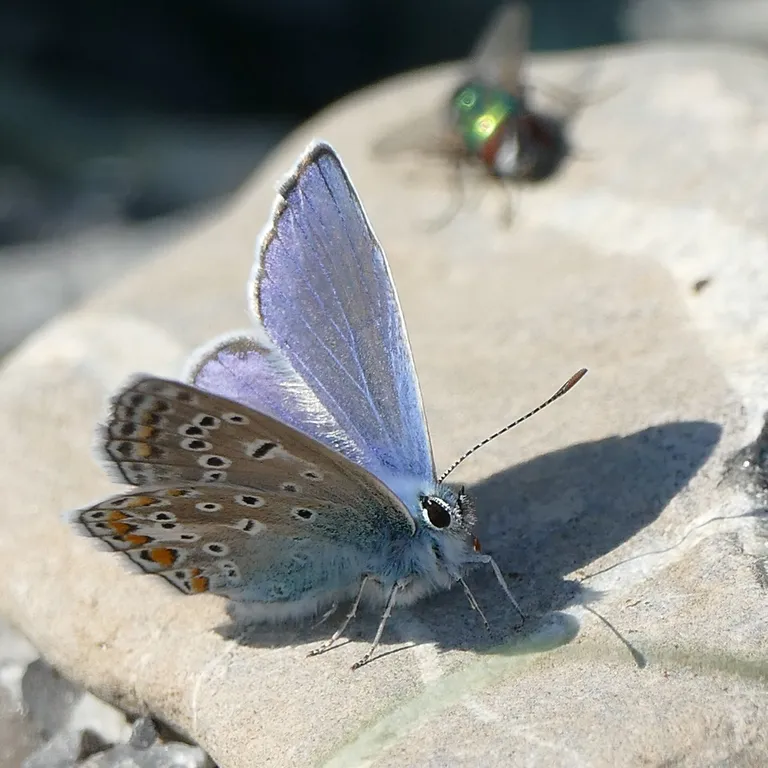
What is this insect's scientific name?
Polyommatus icarus
